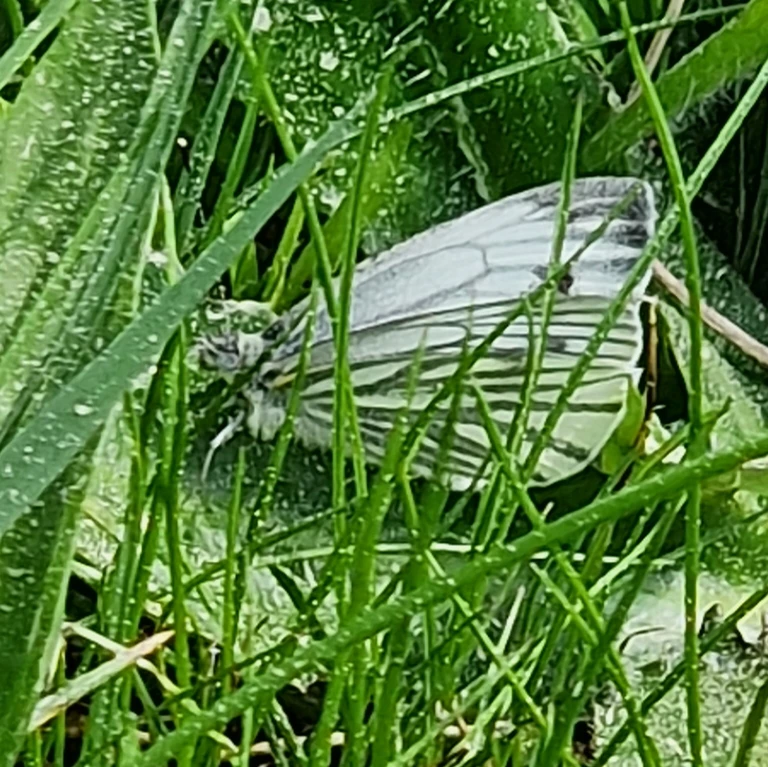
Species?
Pieris napi
